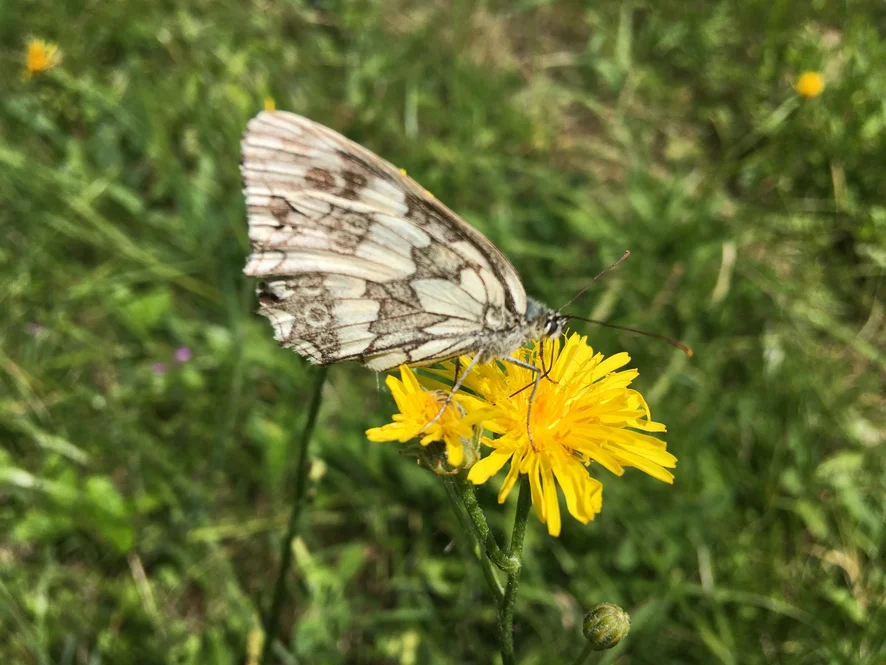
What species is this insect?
Melanargia galathea
